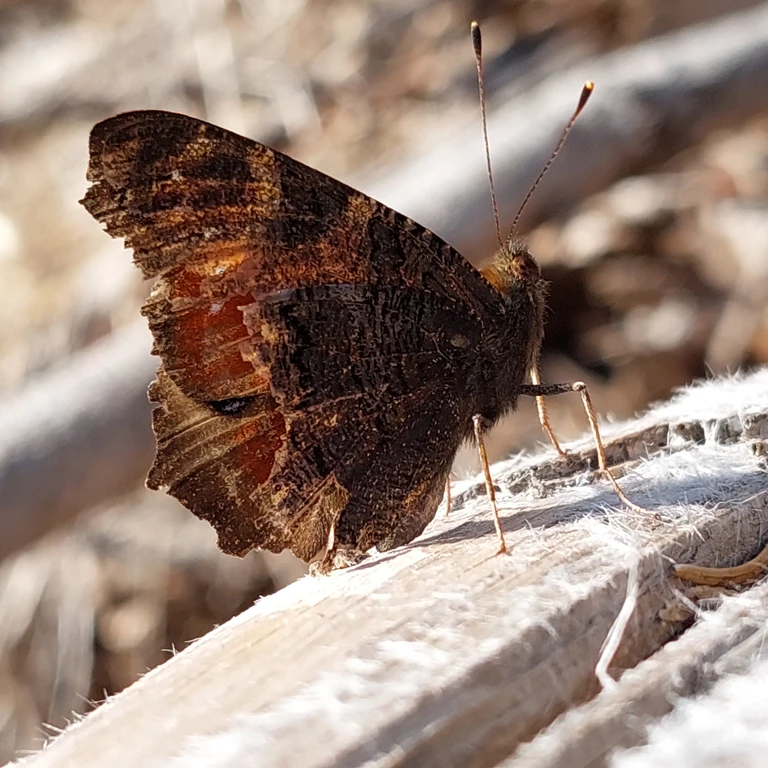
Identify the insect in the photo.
Aglais io
